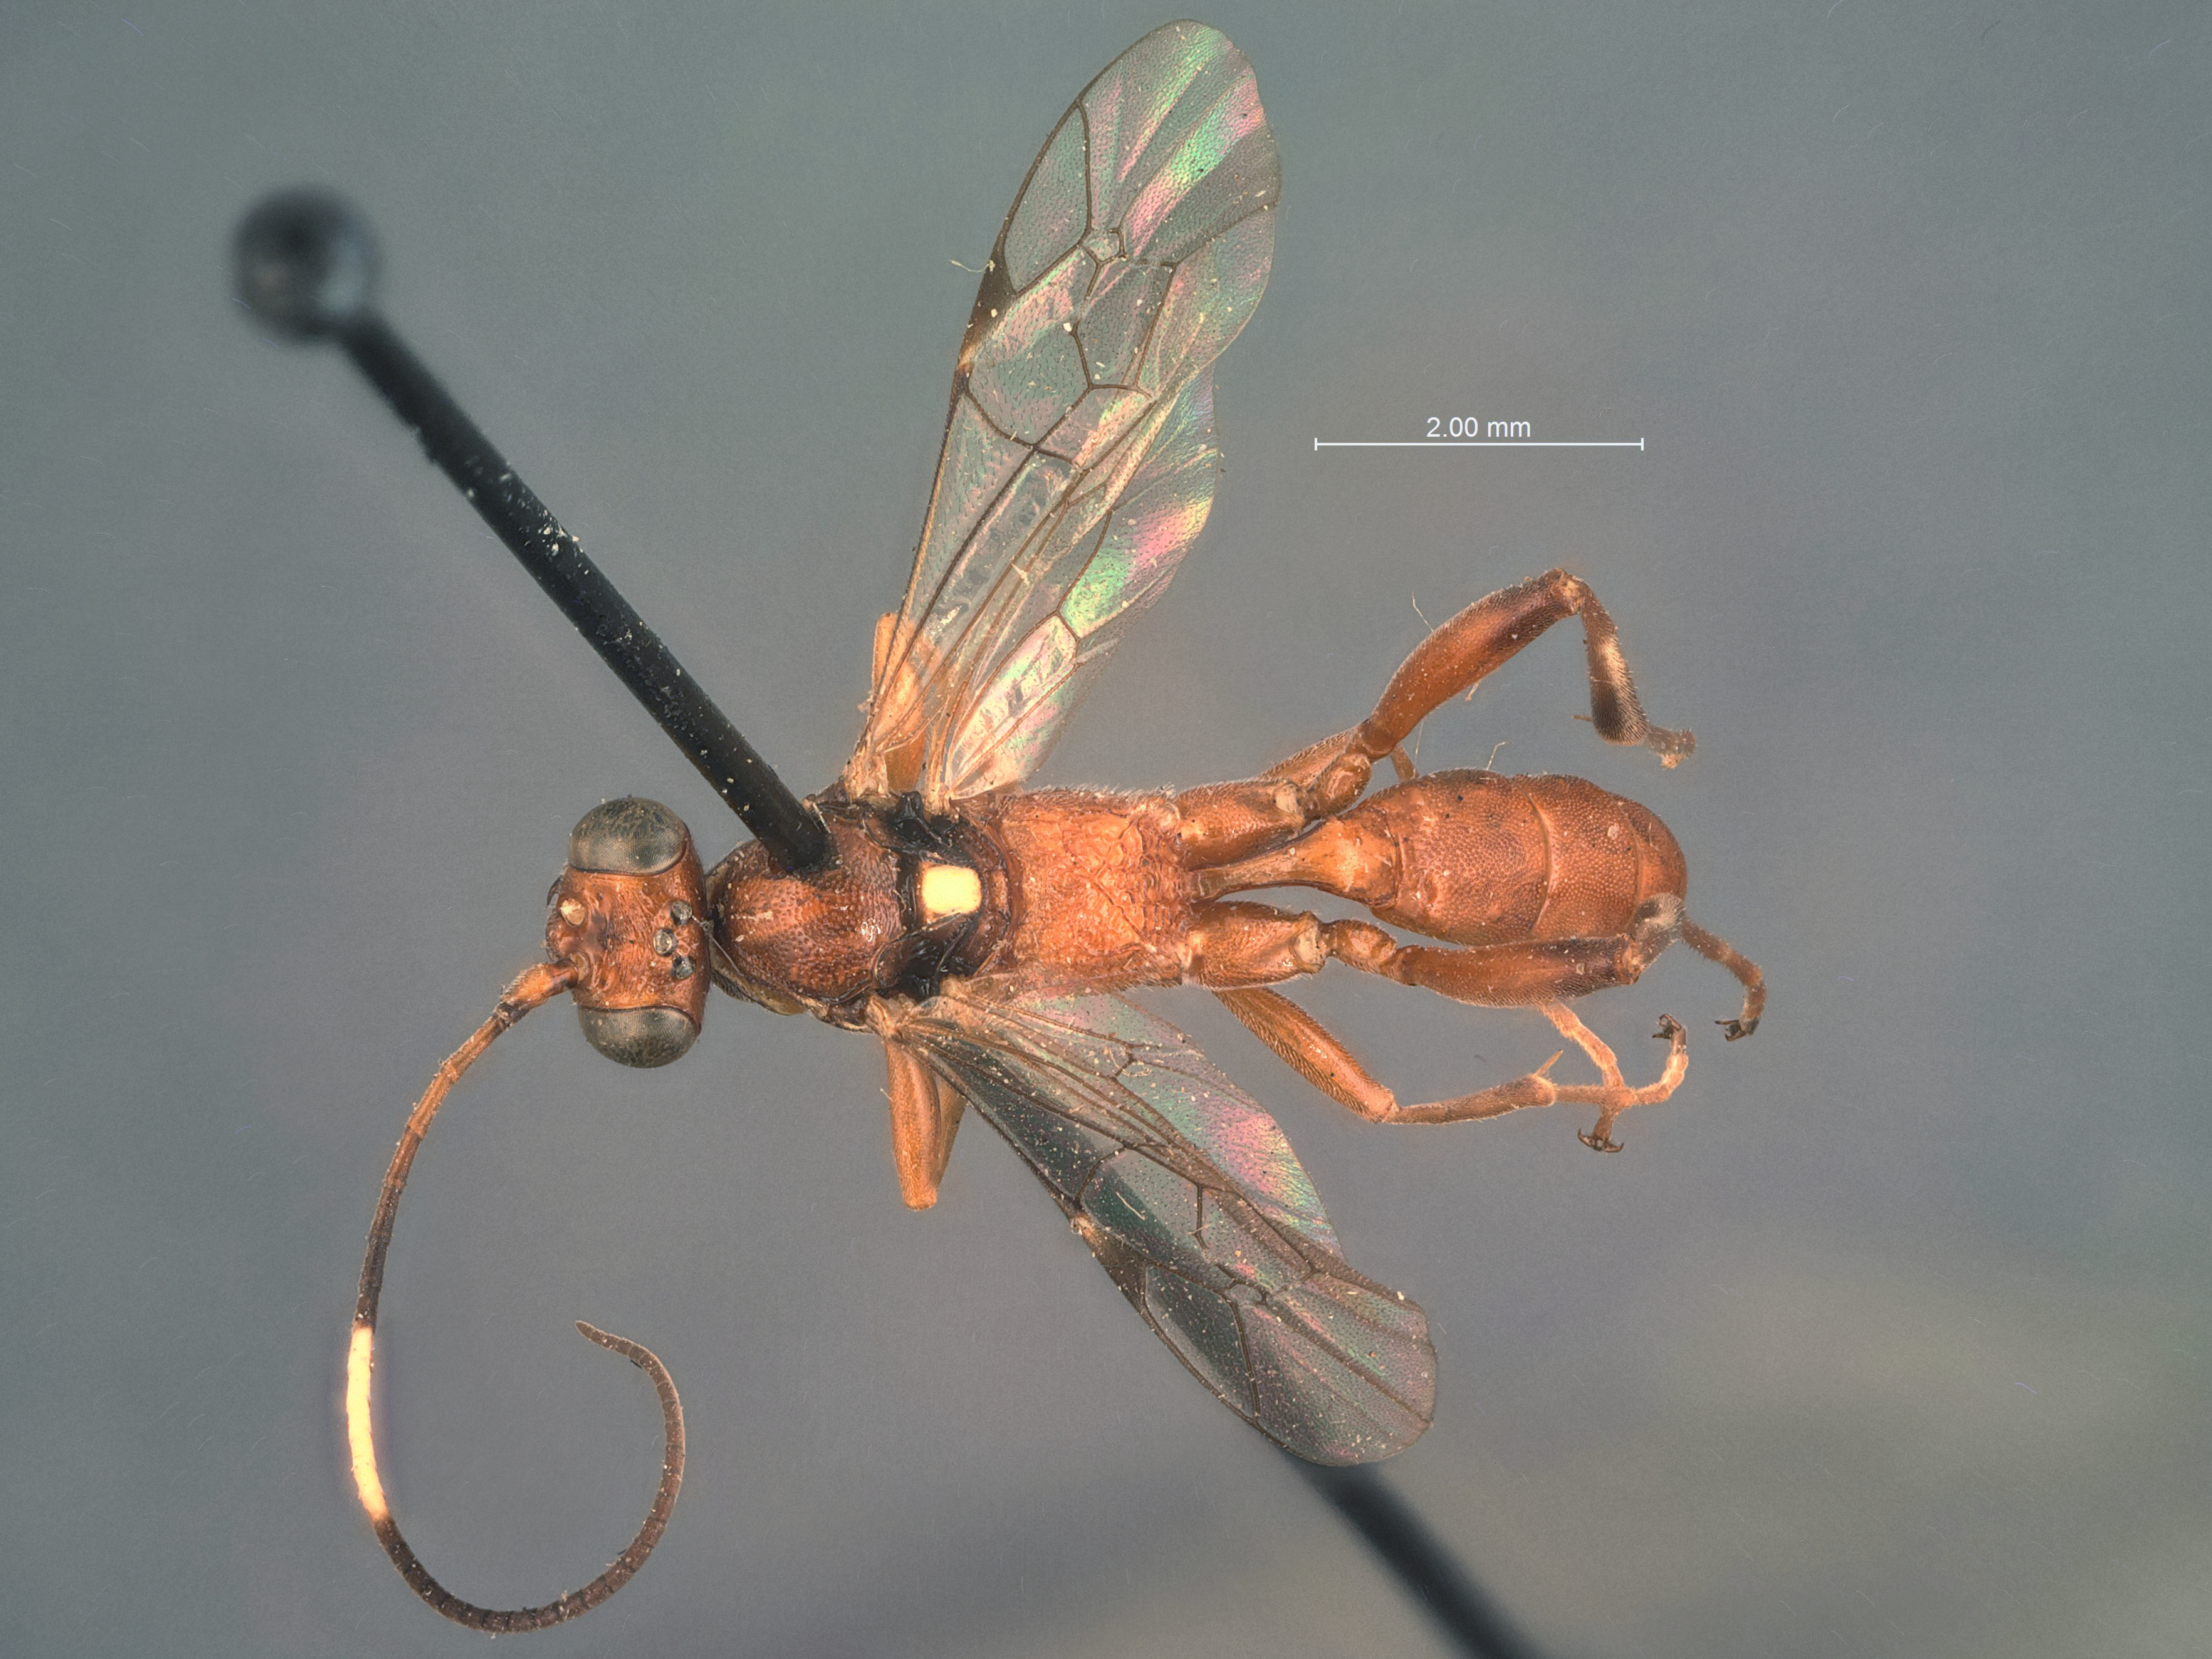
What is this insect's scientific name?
Apaeleticus americanus
